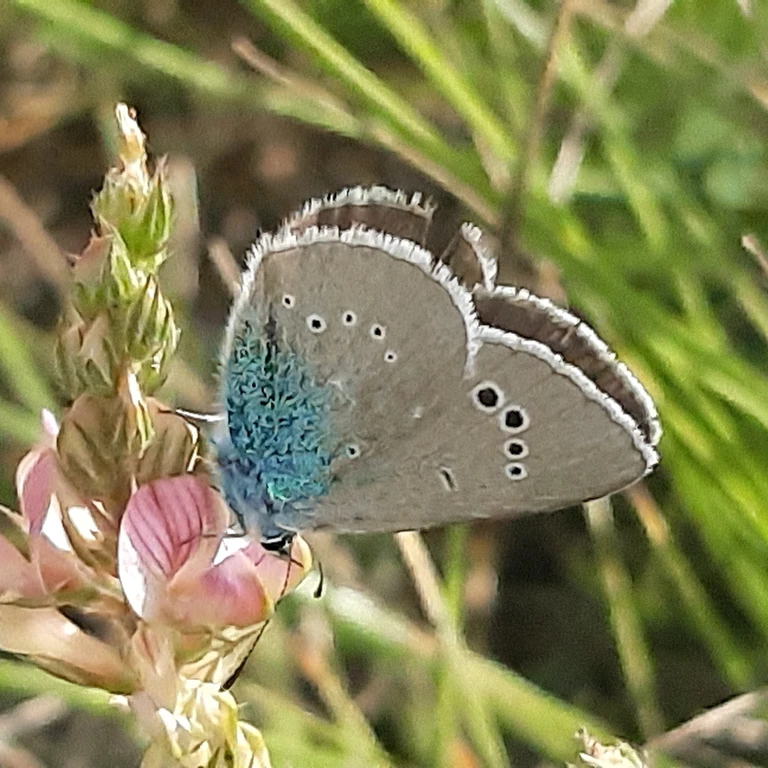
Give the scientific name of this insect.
Glaucopsyche alexis
